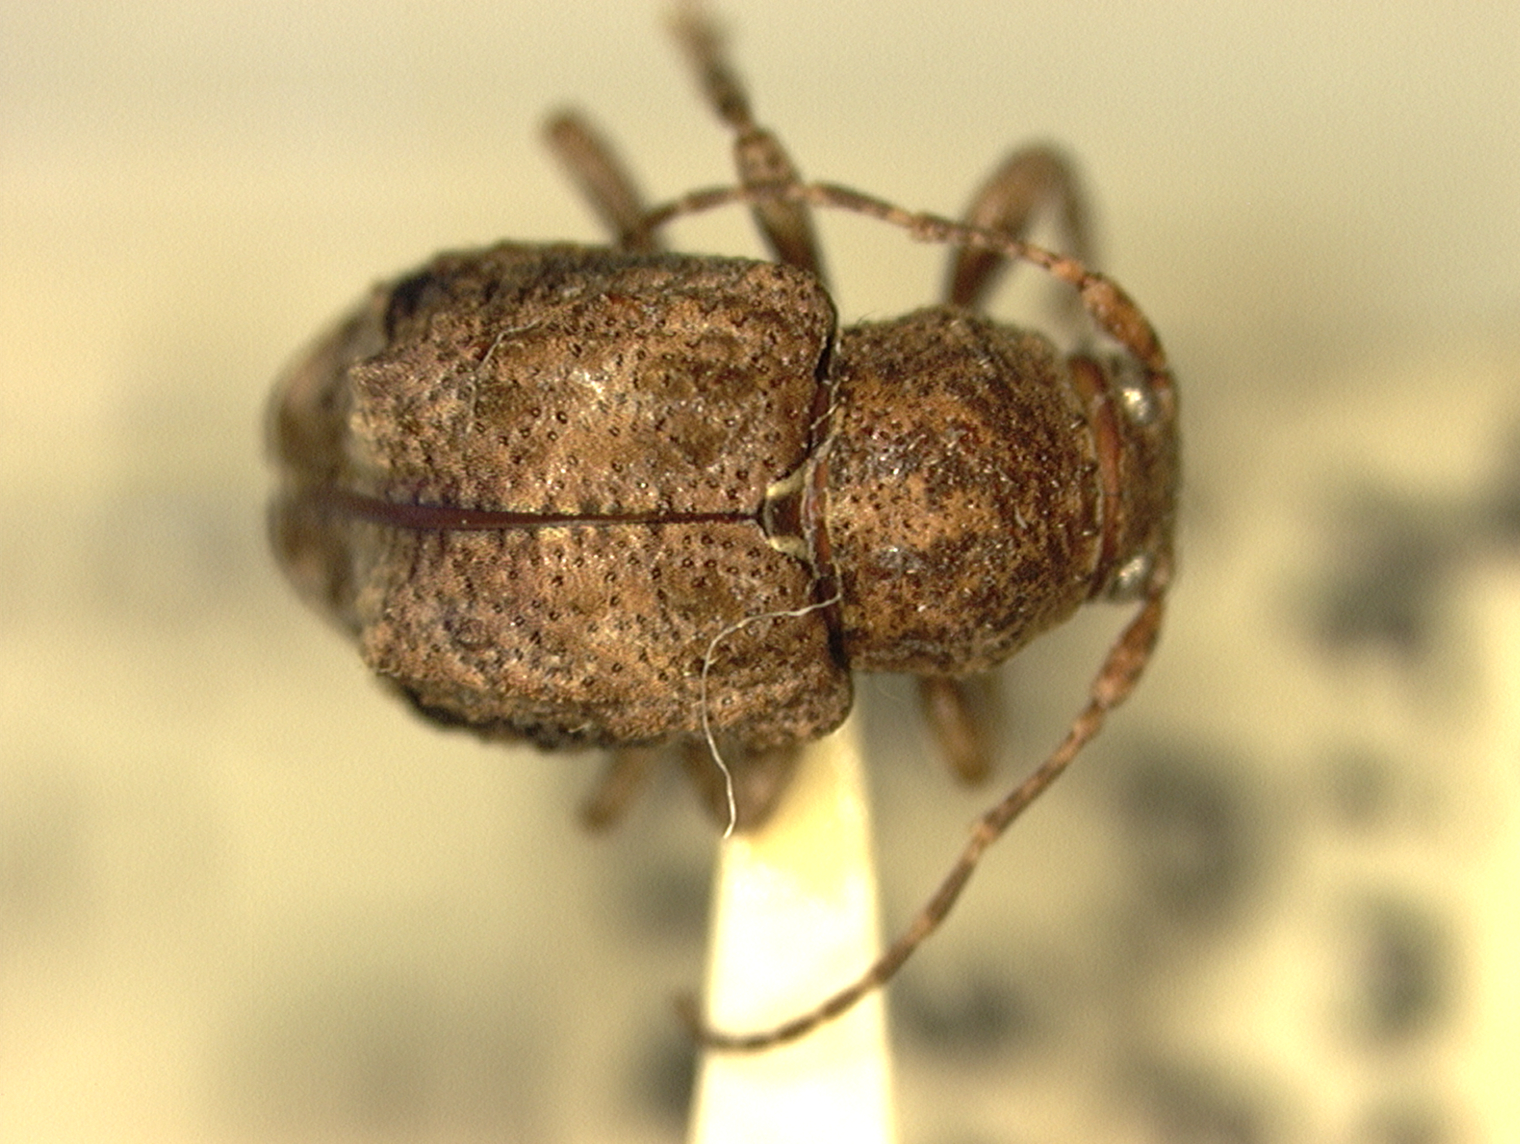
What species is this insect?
Eugamandus oakleyi
